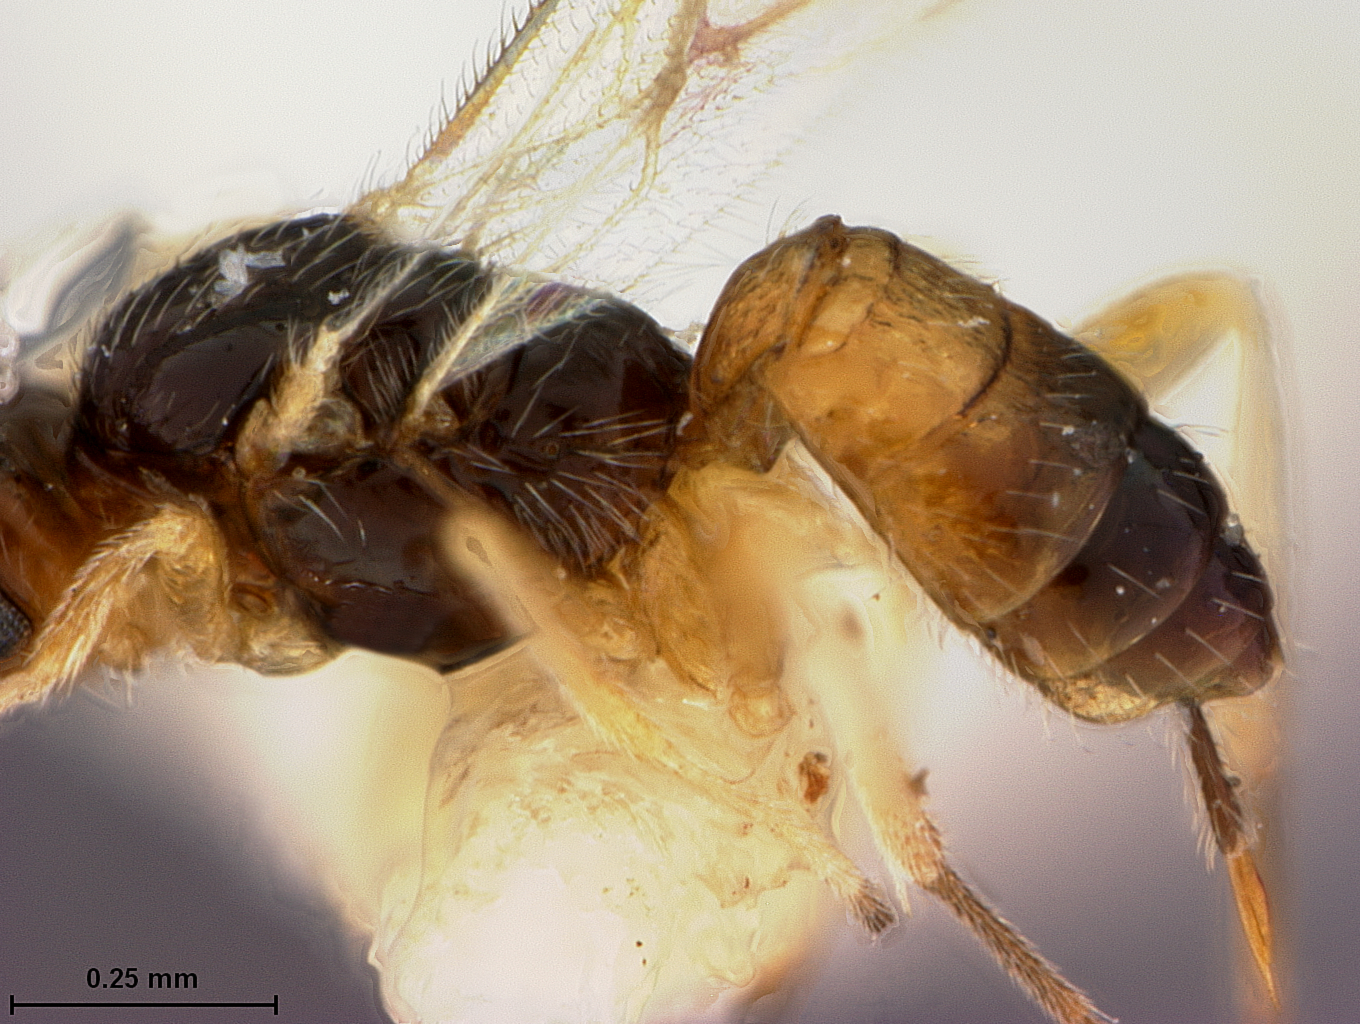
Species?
Pseudognaptodon omissus
